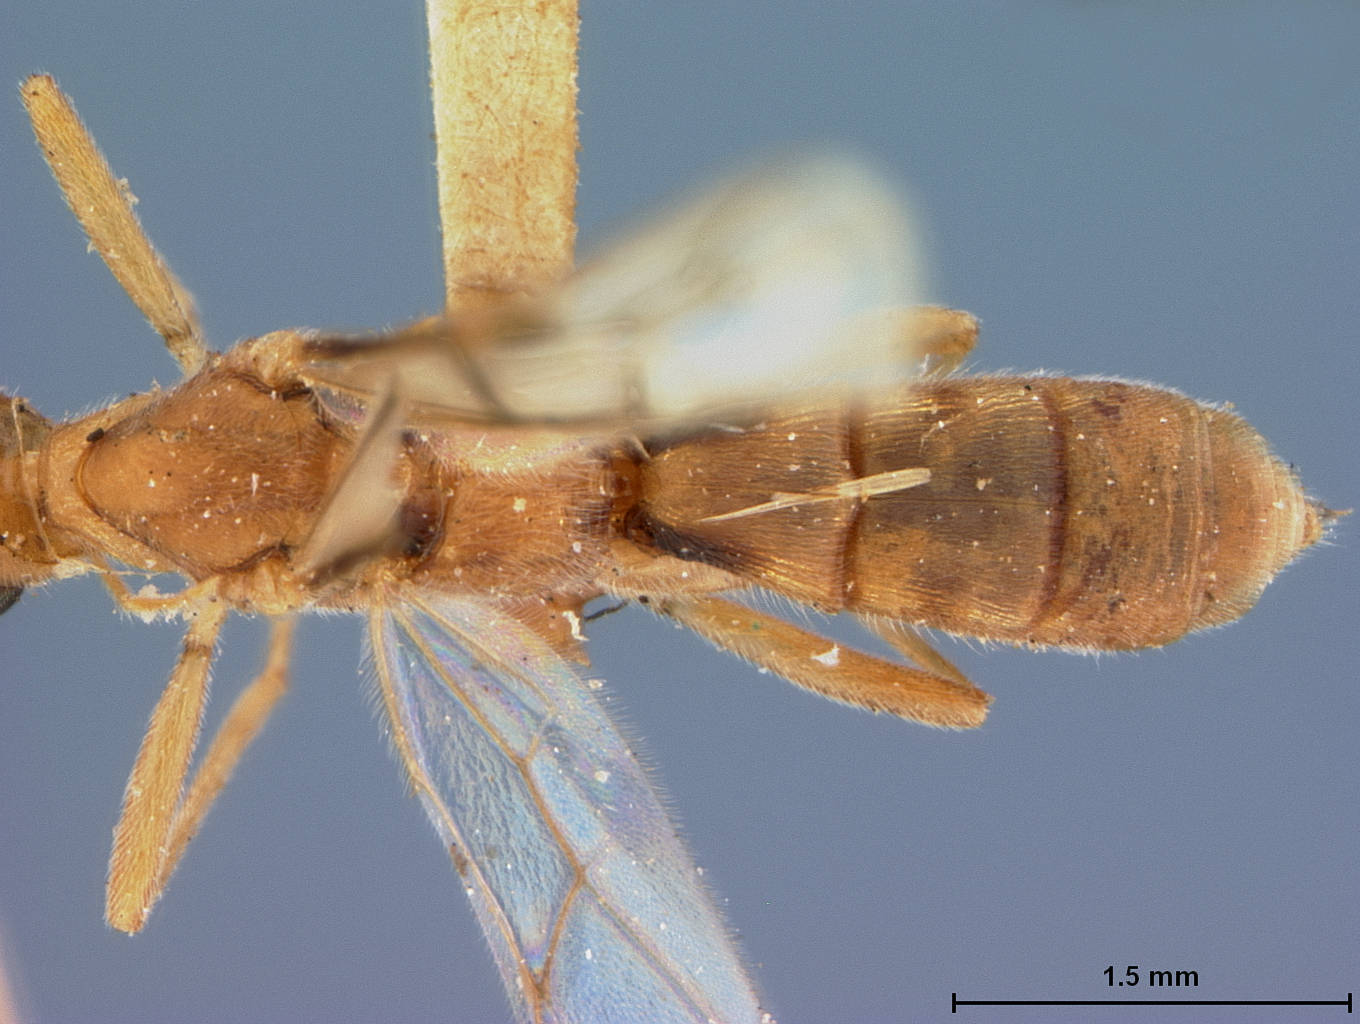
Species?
Rhogas modestus
